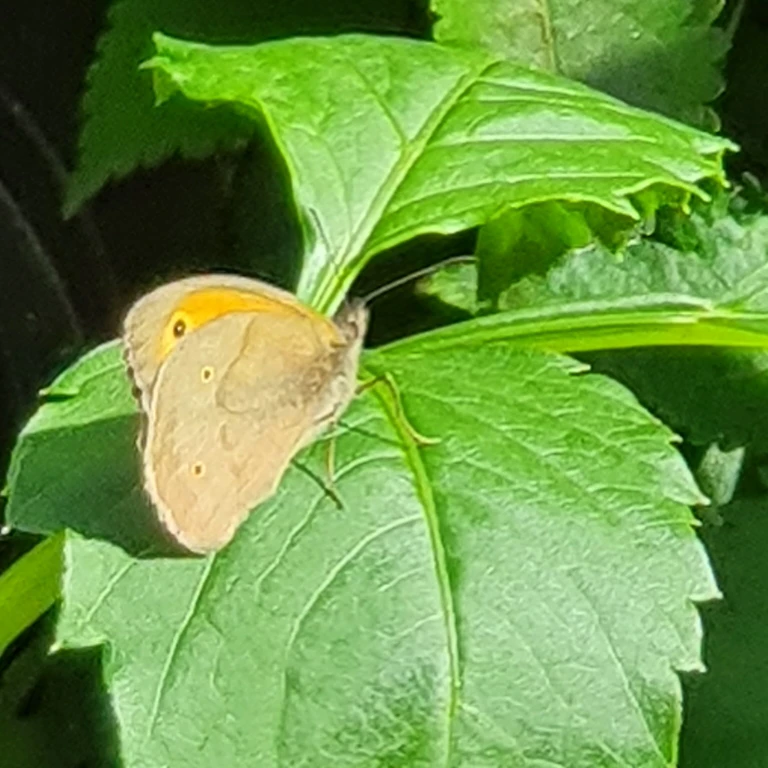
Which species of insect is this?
Maniola jurtina
